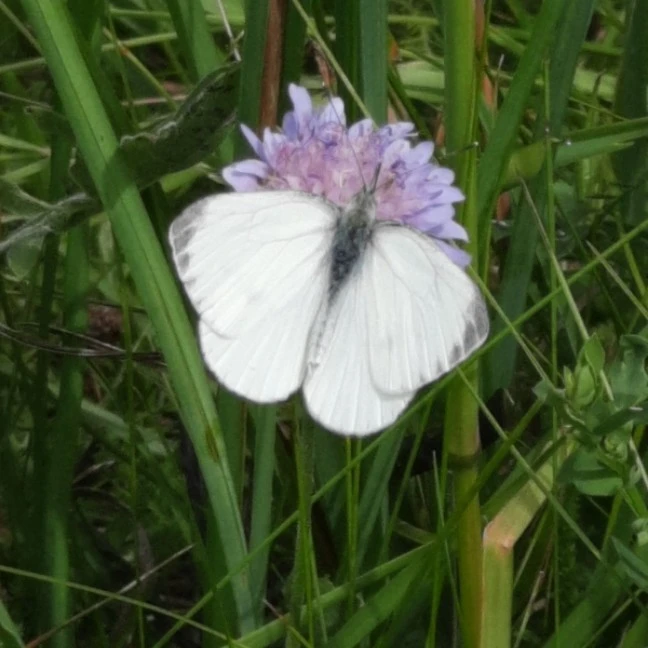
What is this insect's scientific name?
Pieris napi
